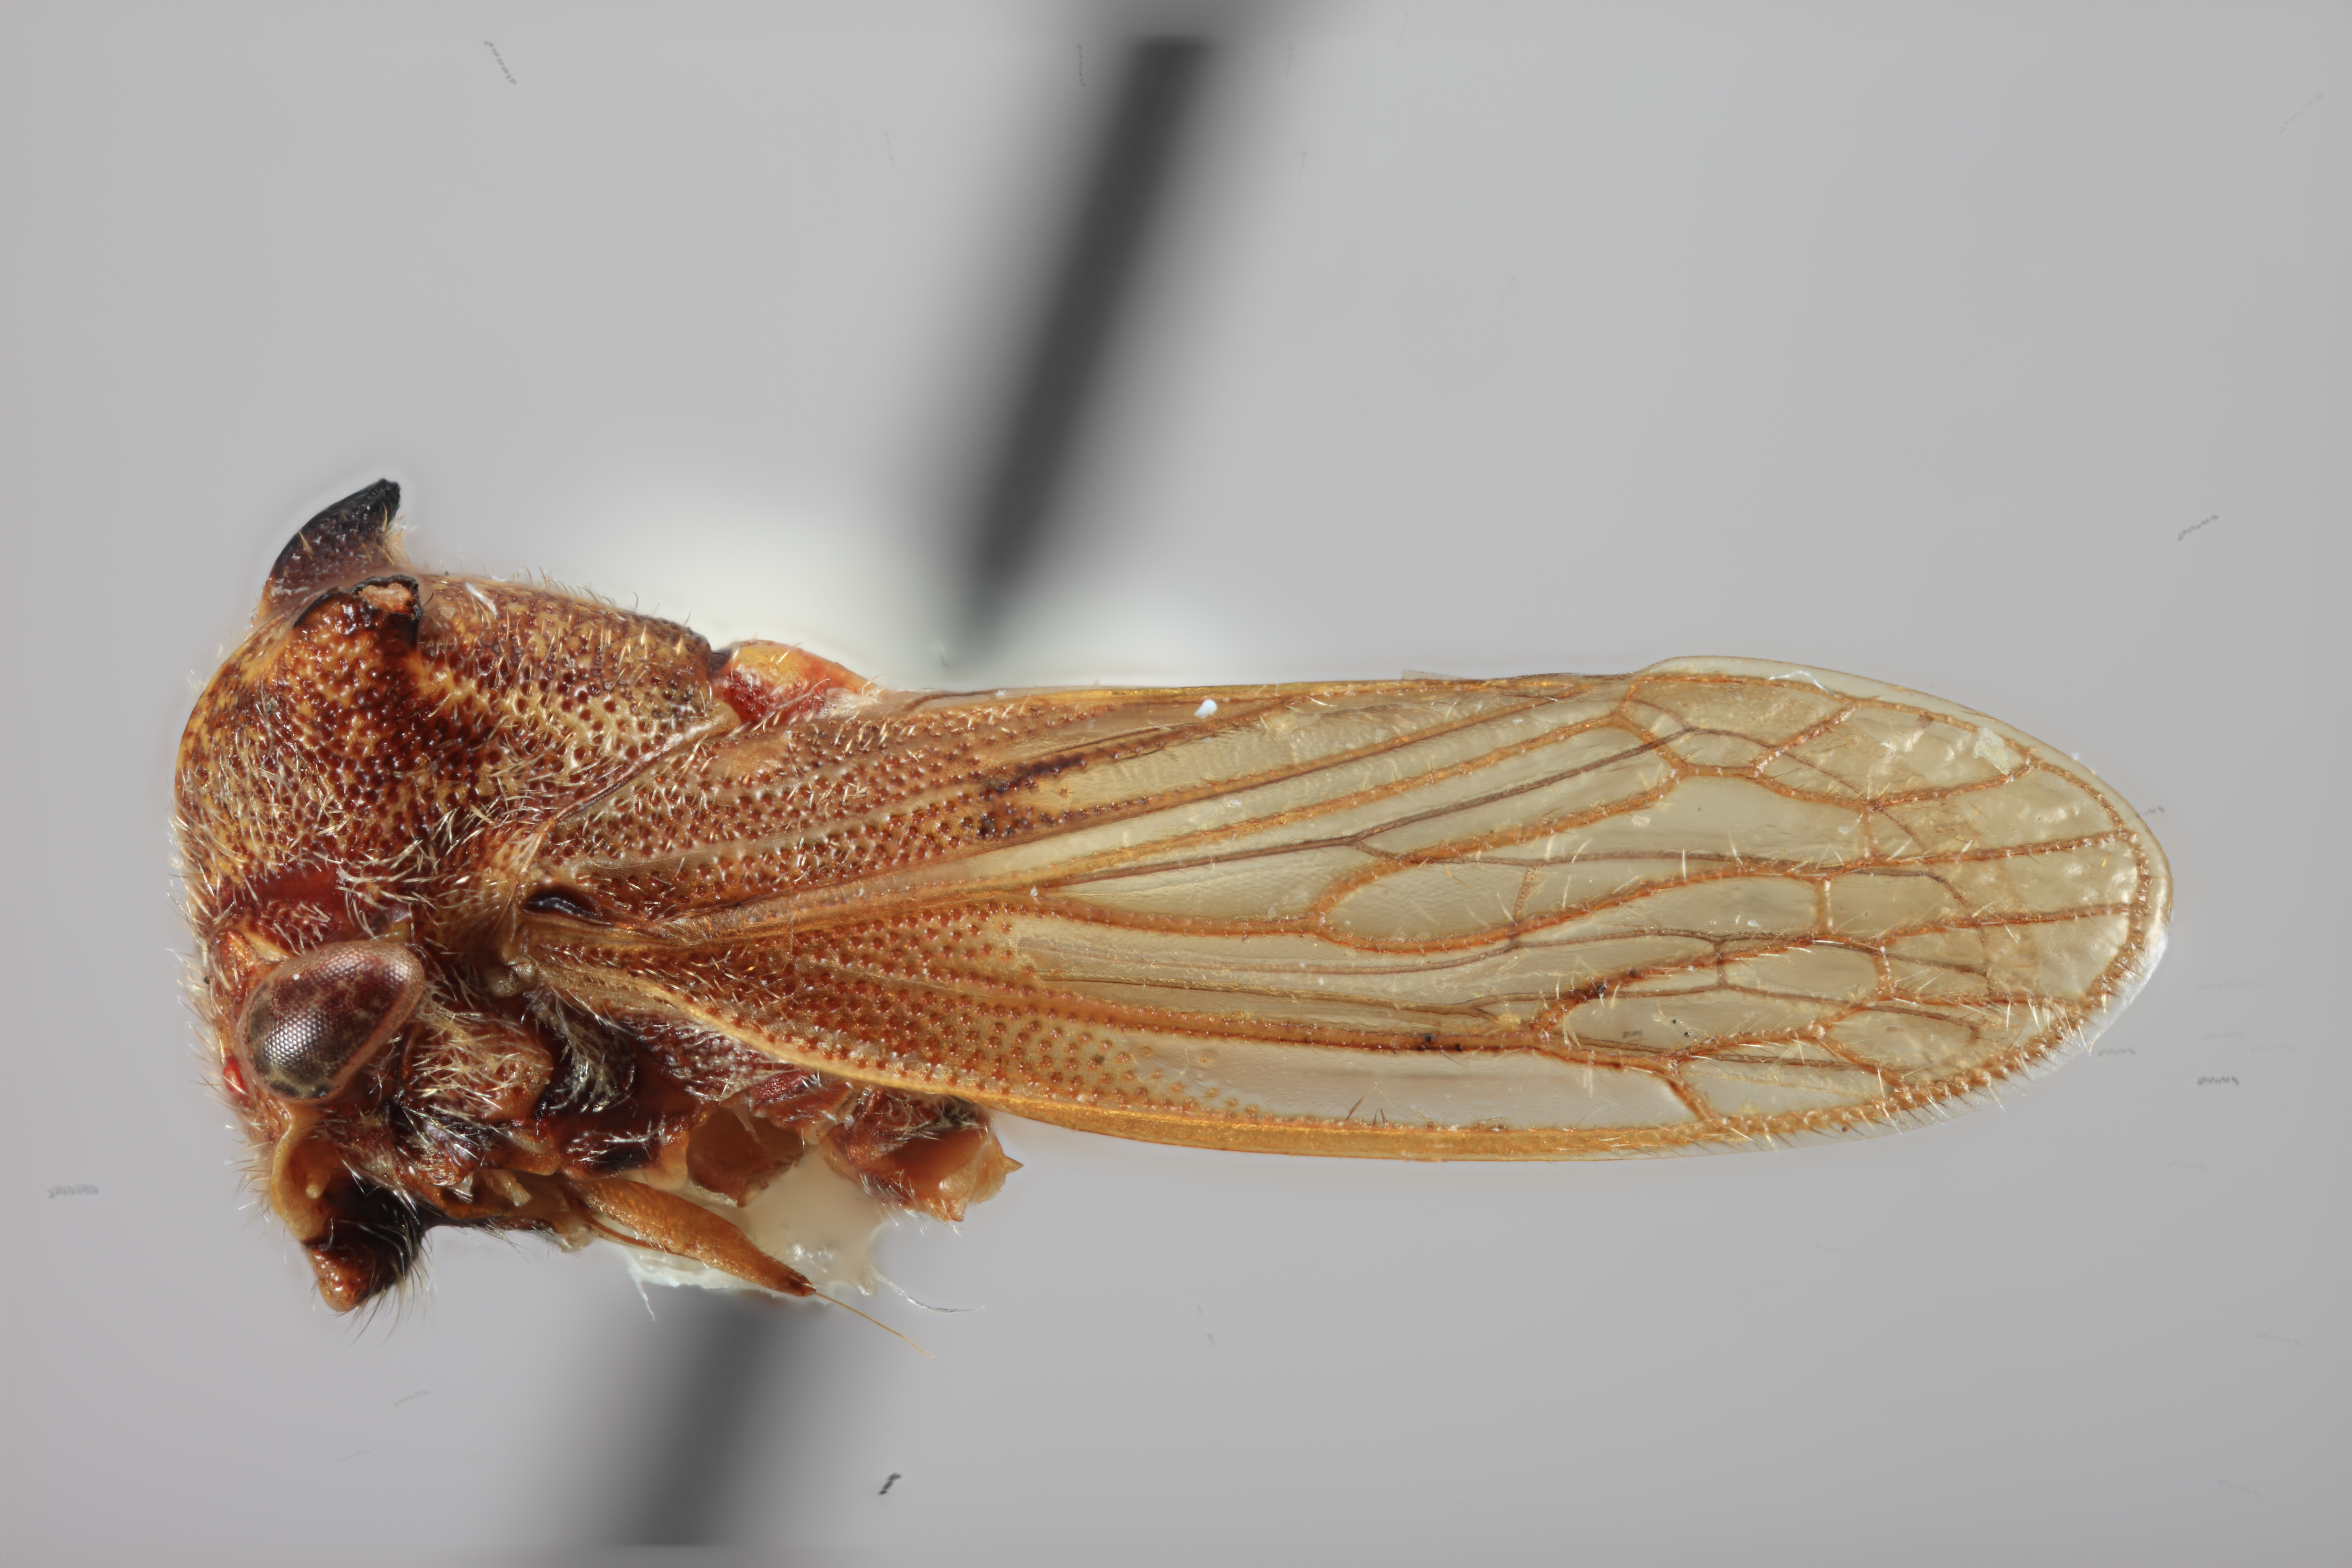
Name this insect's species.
Tolania corcula
